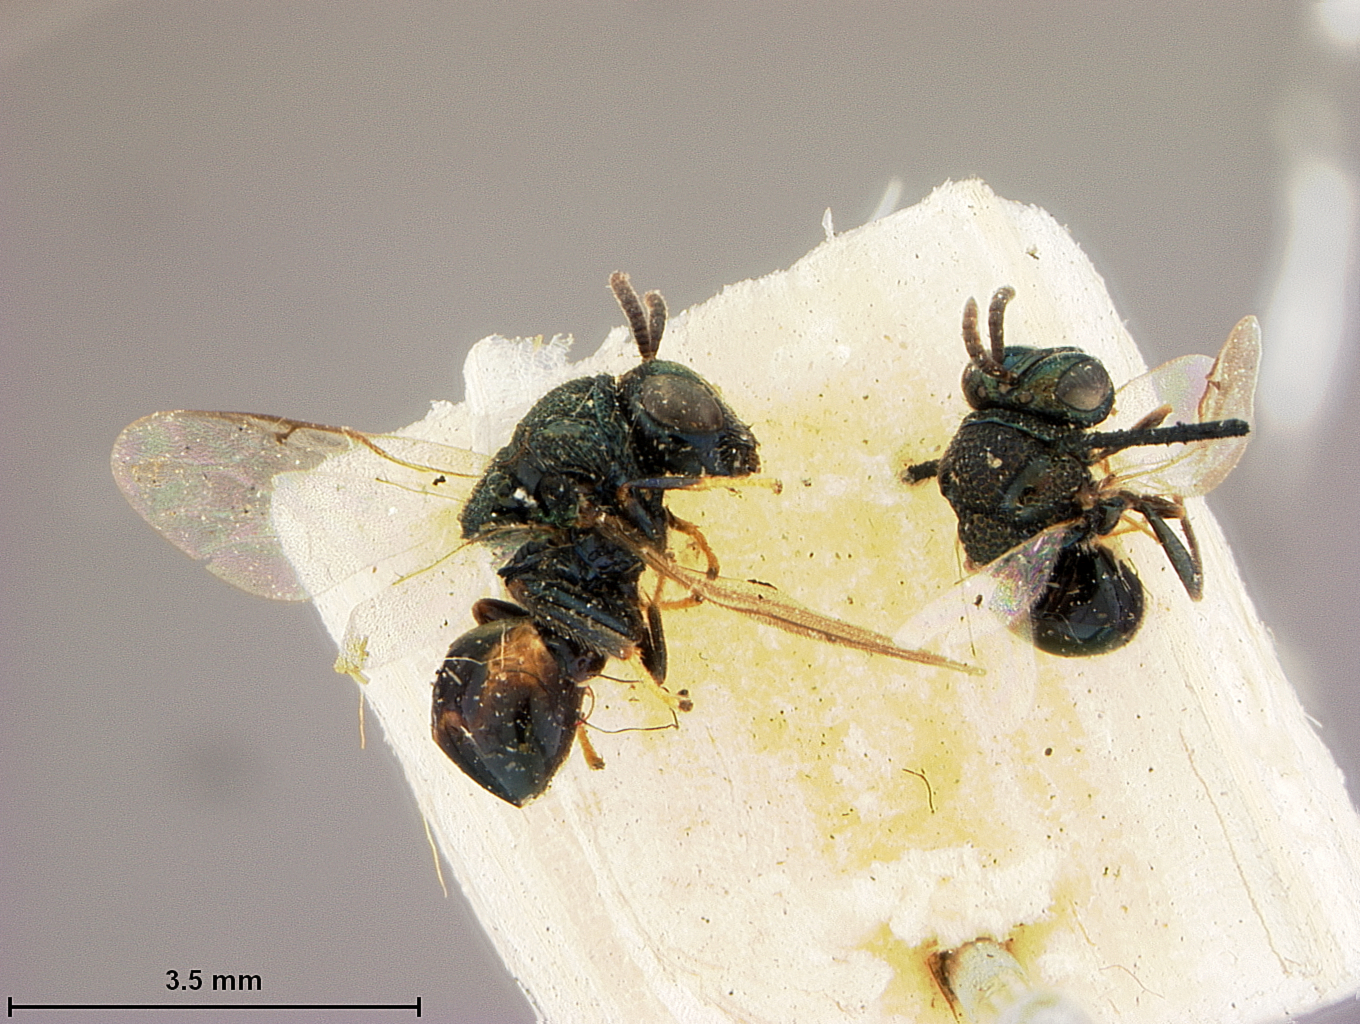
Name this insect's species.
Perilampus japonicus
